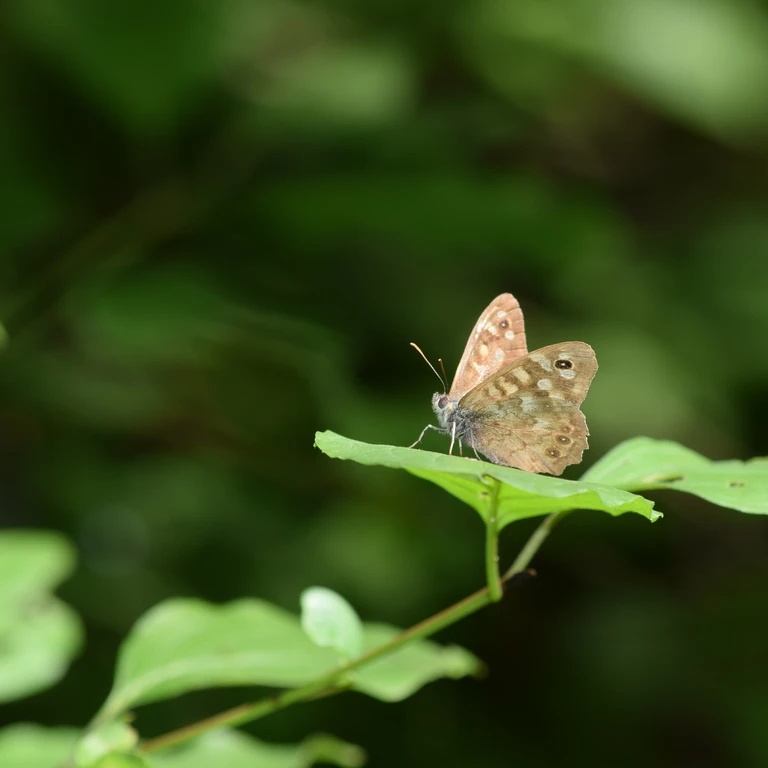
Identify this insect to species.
Pararge aegeria
